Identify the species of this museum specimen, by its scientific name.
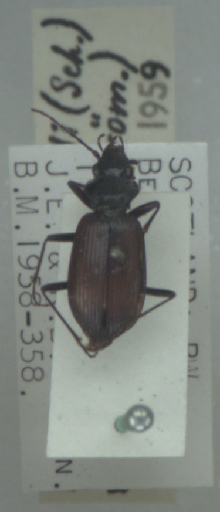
Nebria rufescens
